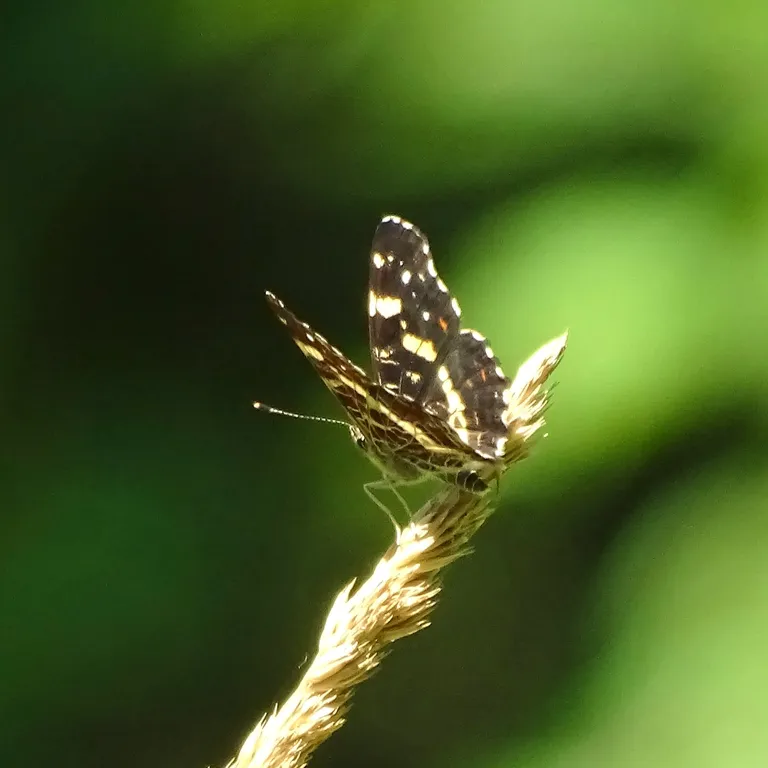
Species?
Araschnia levana
